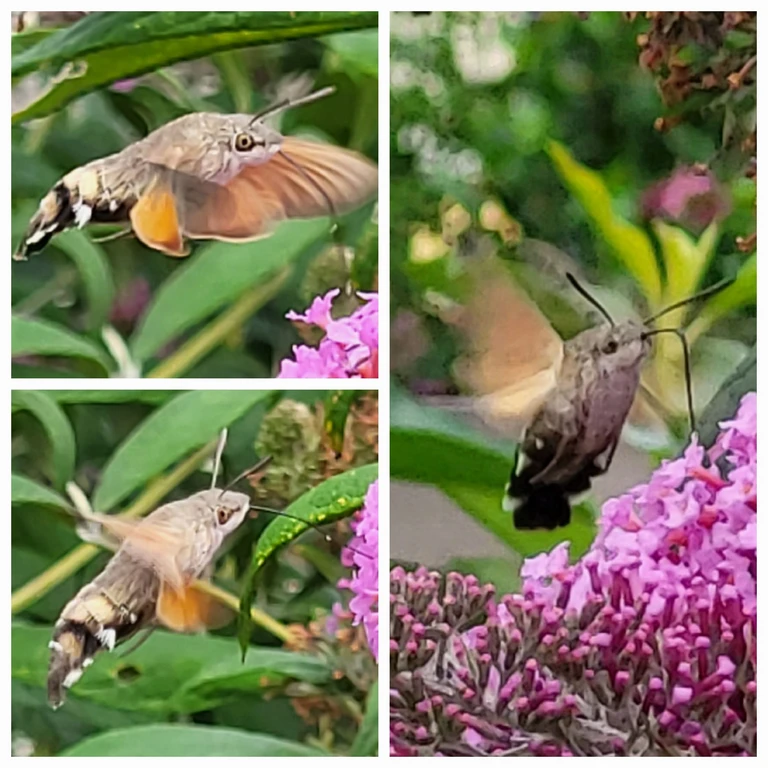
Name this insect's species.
Macroglossum stellatarum
